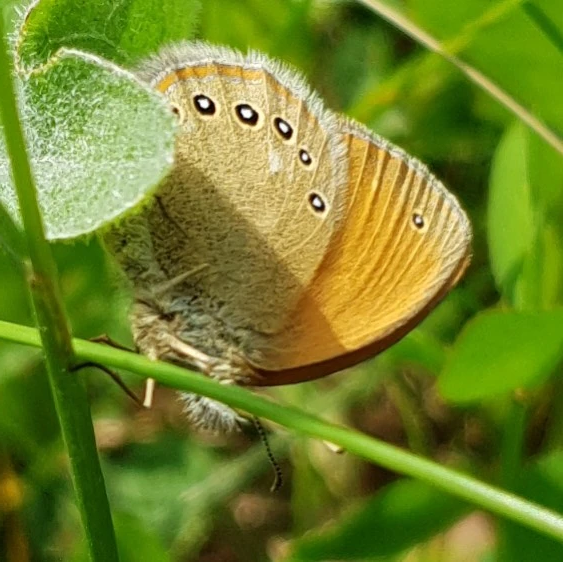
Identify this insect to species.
Coenonympha glycerion (also Coenonympha iphis)
